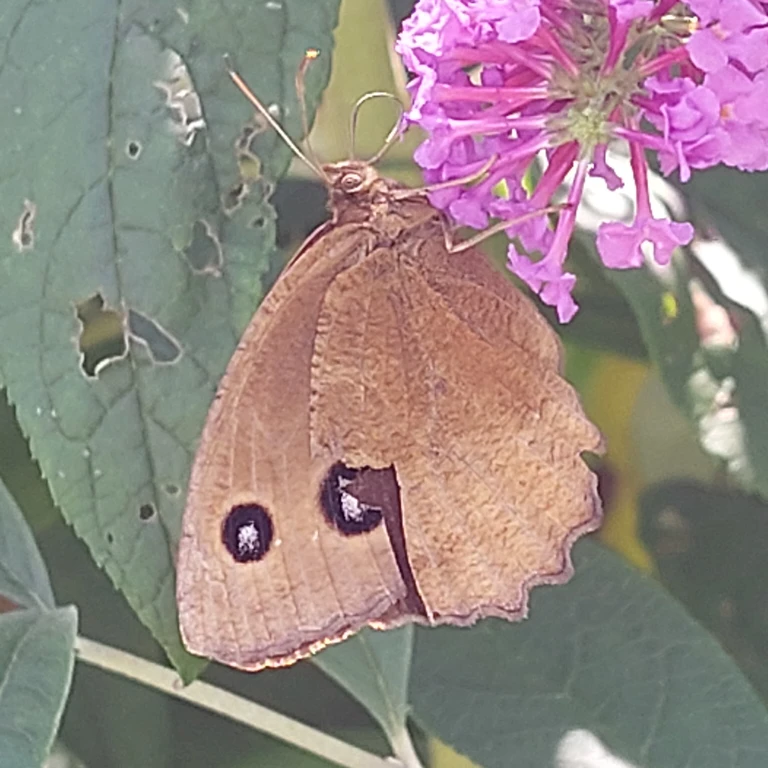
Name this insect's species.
Minois dryas
